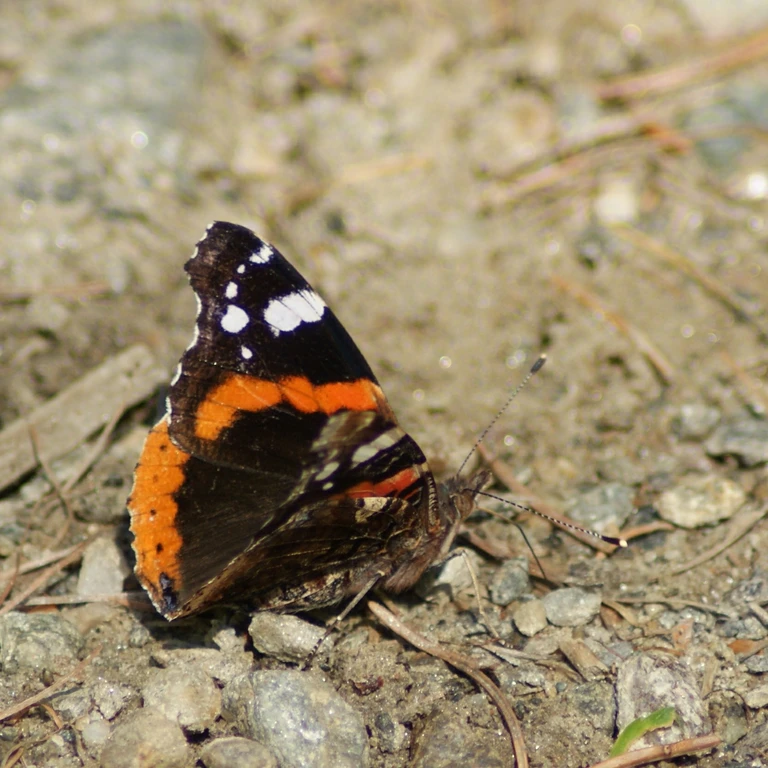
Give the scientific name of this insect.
Vanessa atalanta
